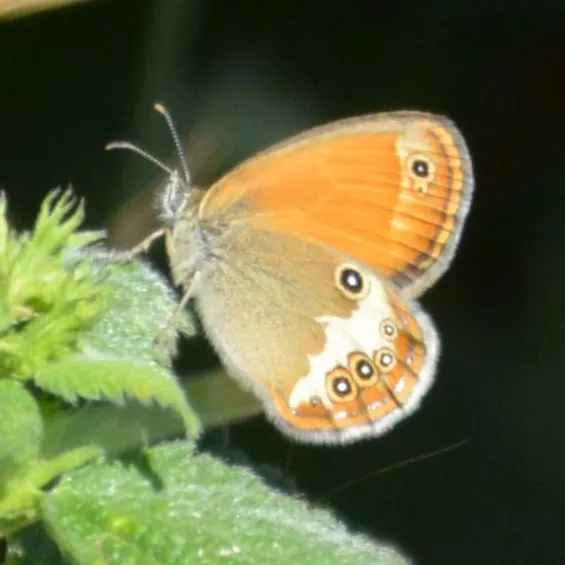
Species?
Coenonympha arcania
